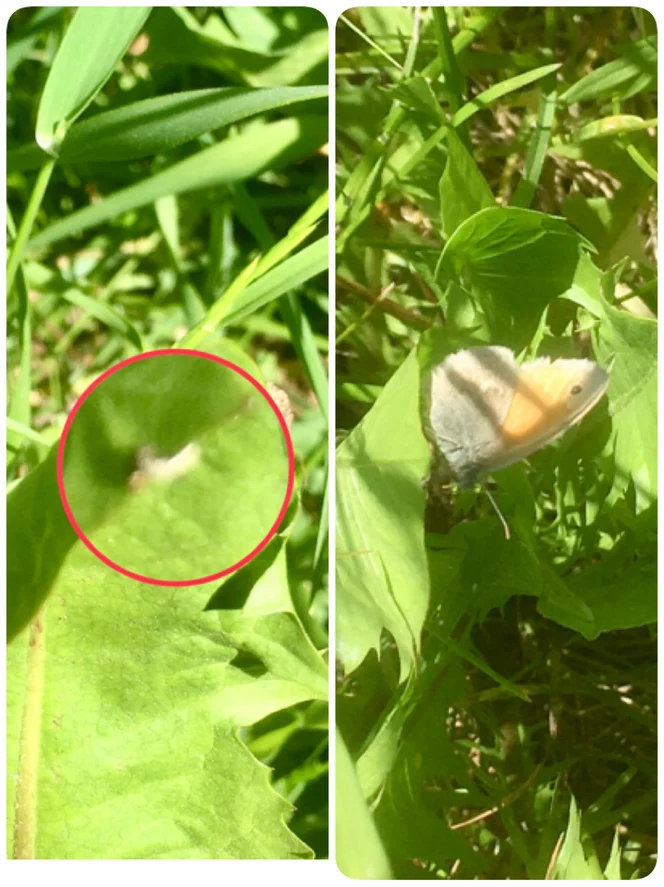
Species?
Coenonympha pamphilus
